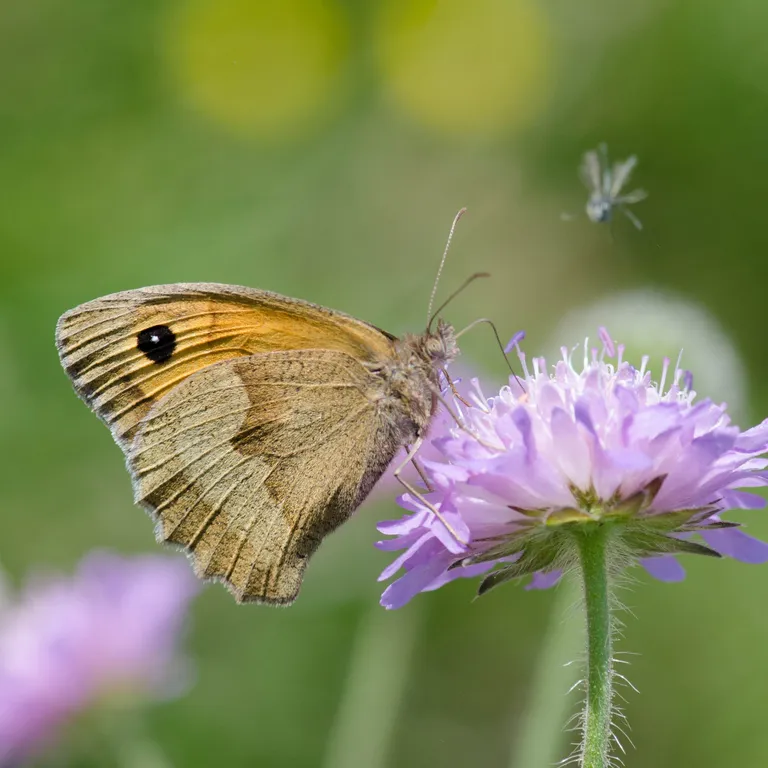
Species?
Maniola jurtina
